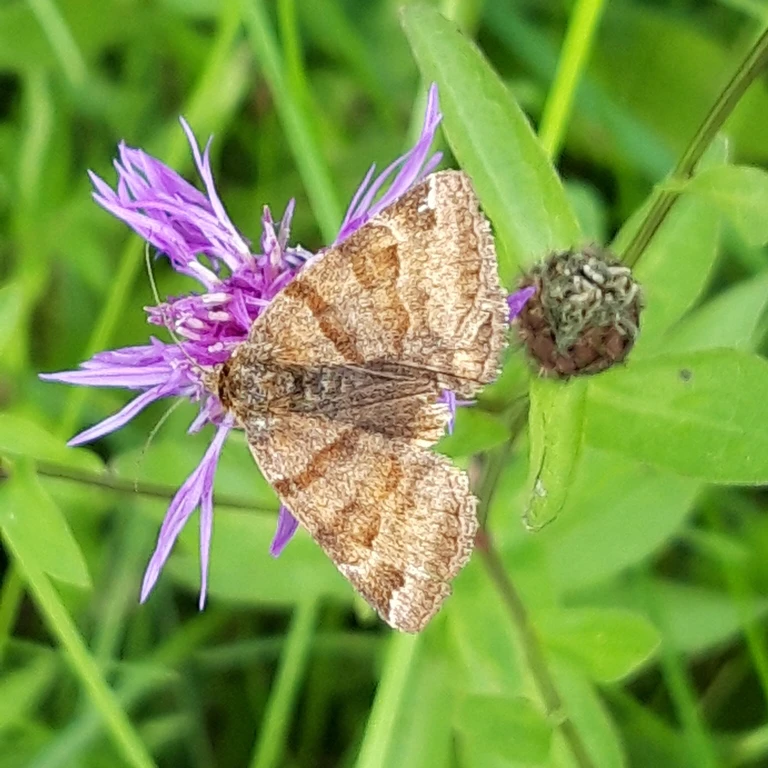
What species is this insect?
Euclidia glyphica
